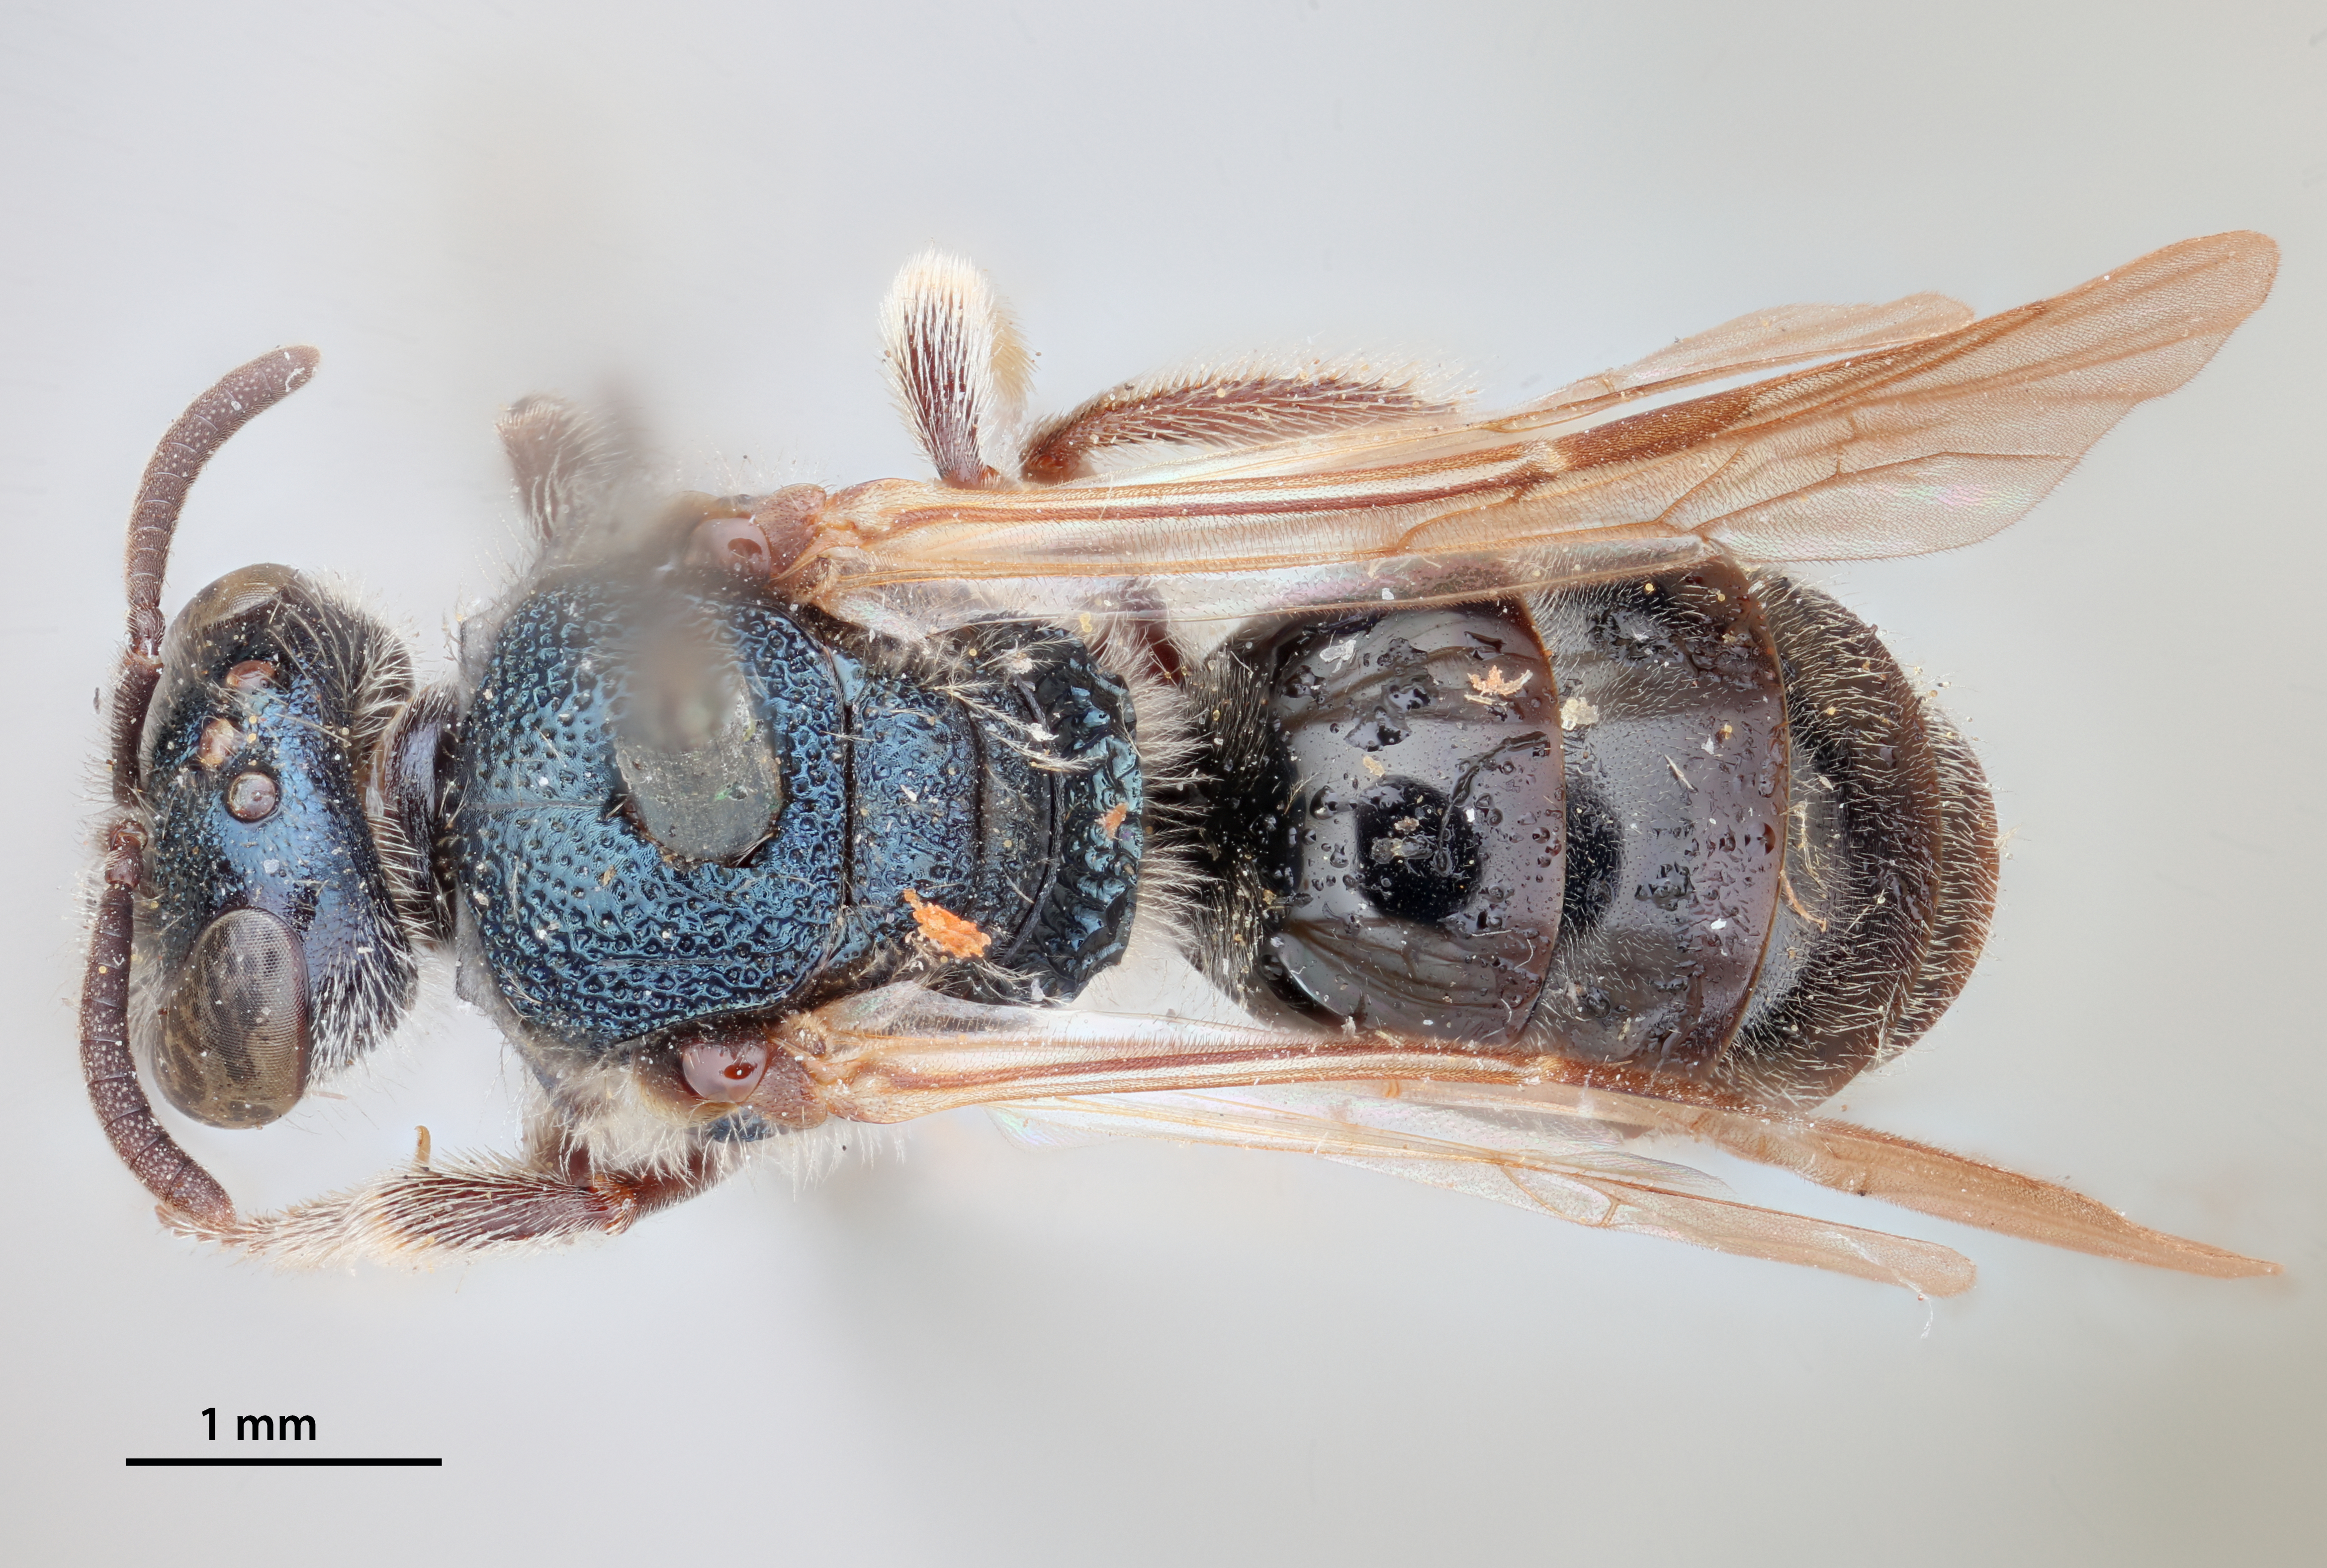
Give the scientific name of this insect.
Halictus rugosus
